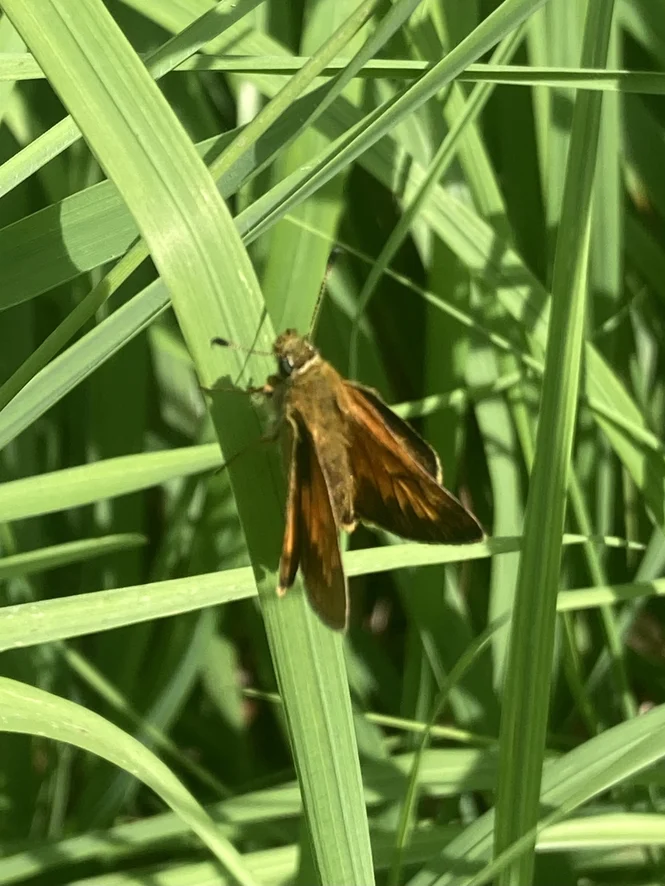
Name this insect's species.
Ochlodes sylvanus (also Ochlodes venata)
